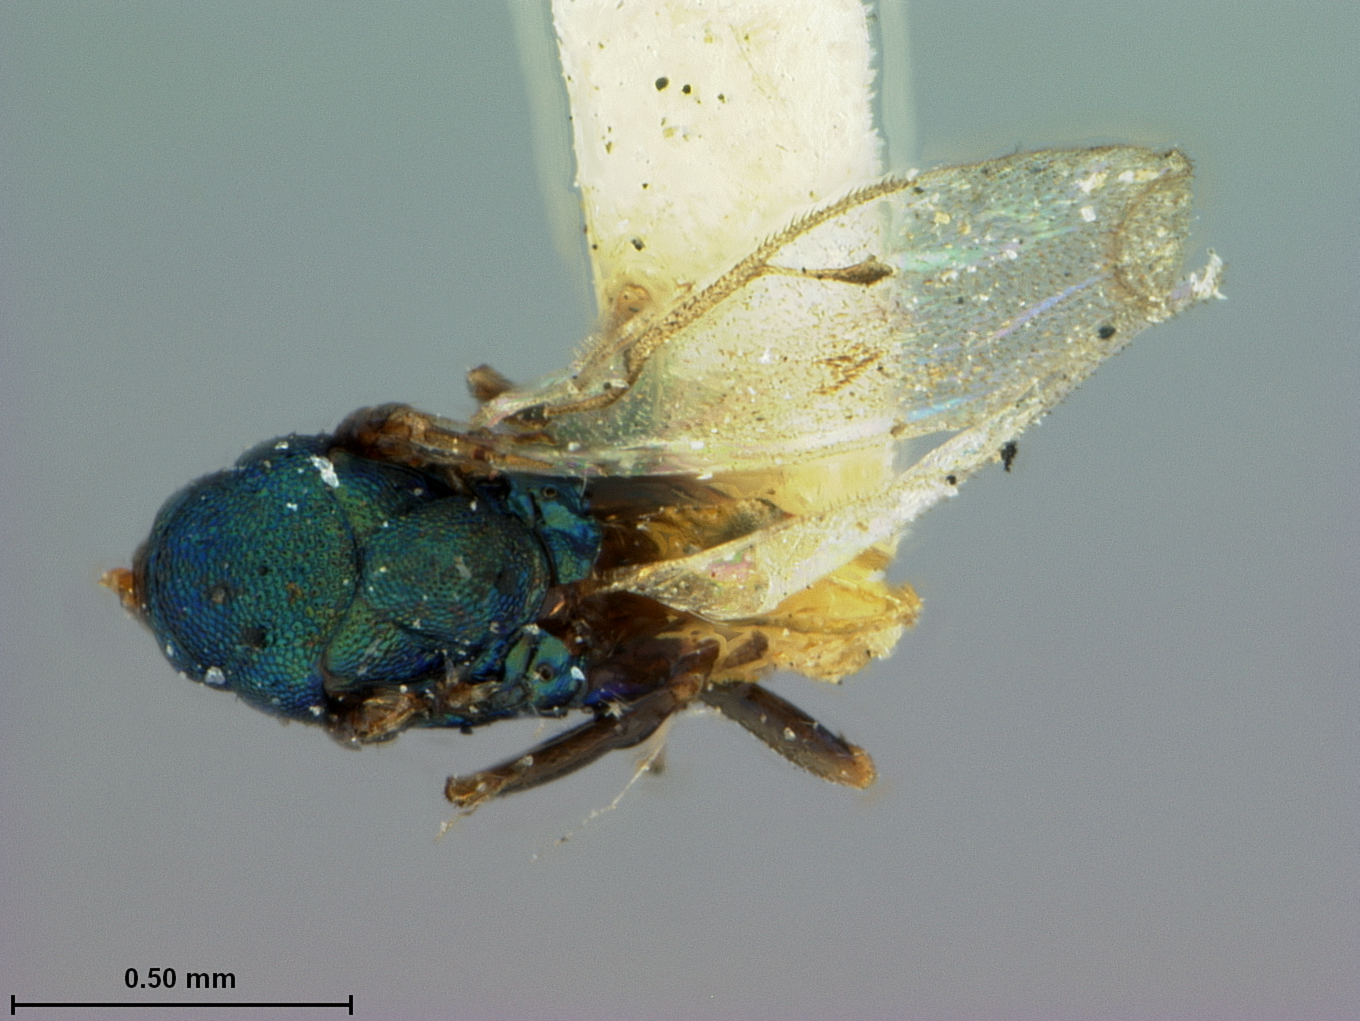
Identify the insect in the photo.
Platyterma fuscipes
